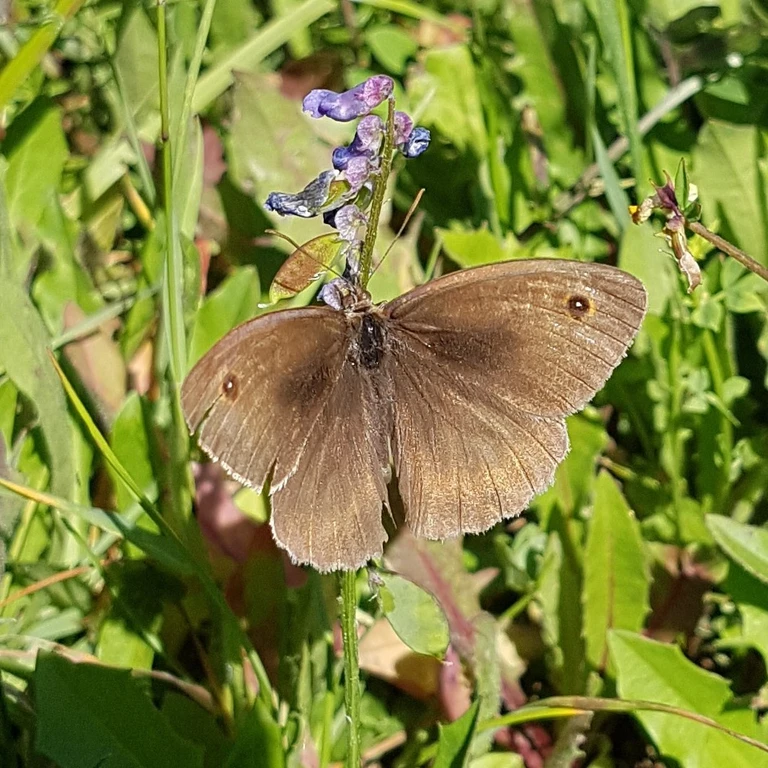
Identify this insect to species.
Maniola jurtina
